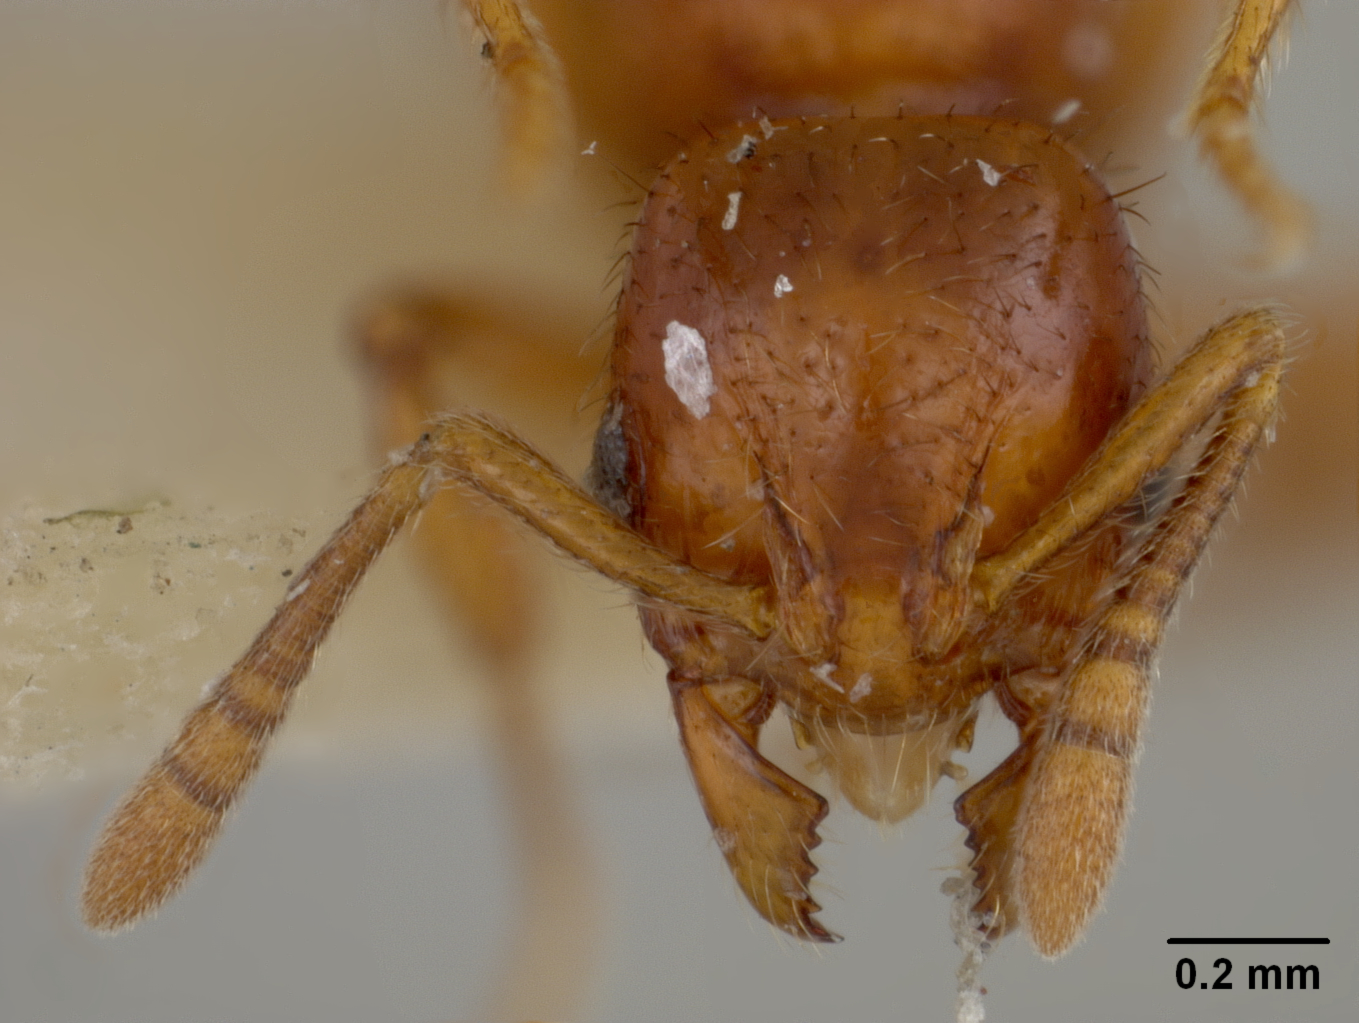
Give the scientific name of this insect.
Rogeria tortuosa
